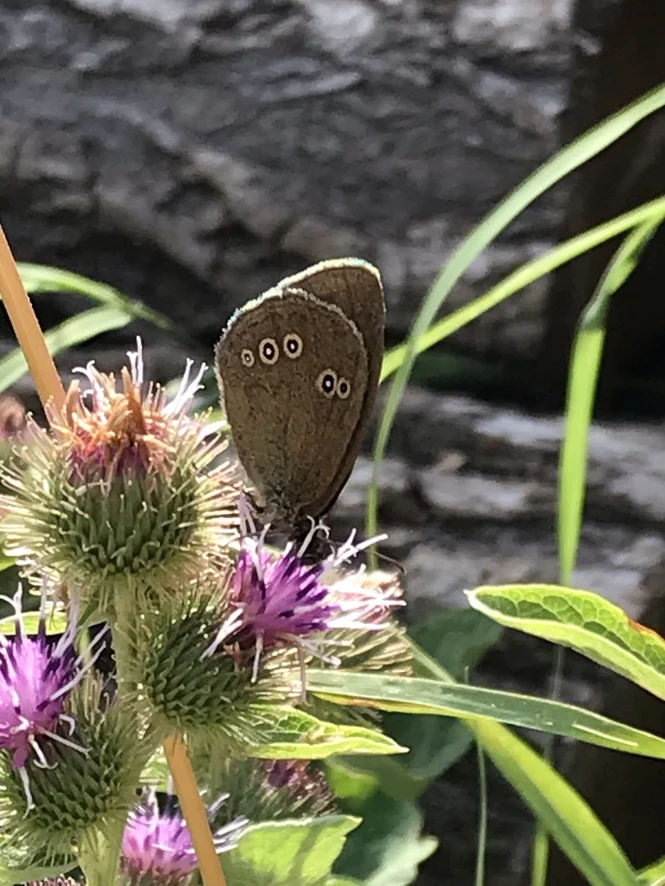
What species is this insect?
Aphantopus hyperantus
